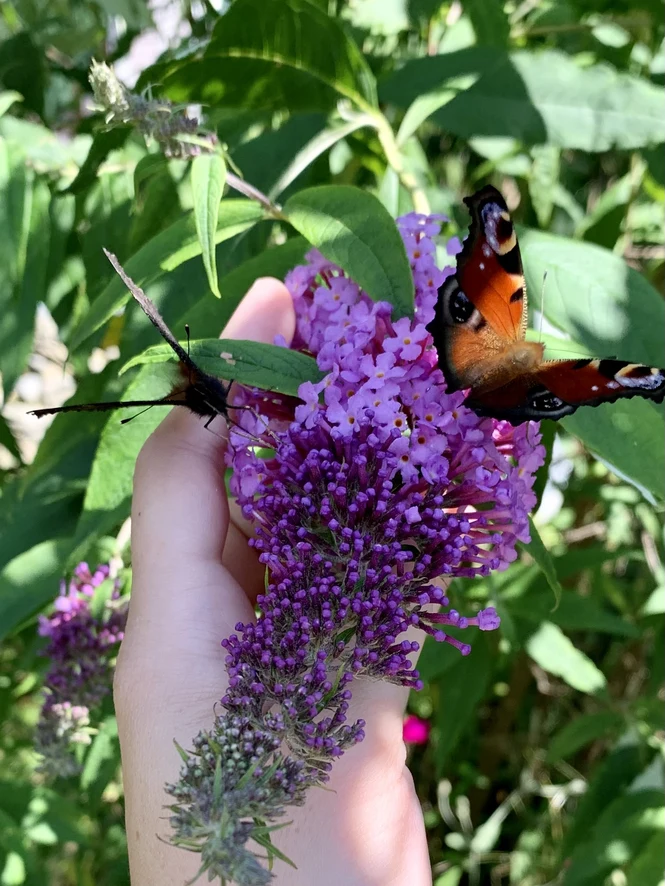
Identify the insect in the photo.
Aglais io
